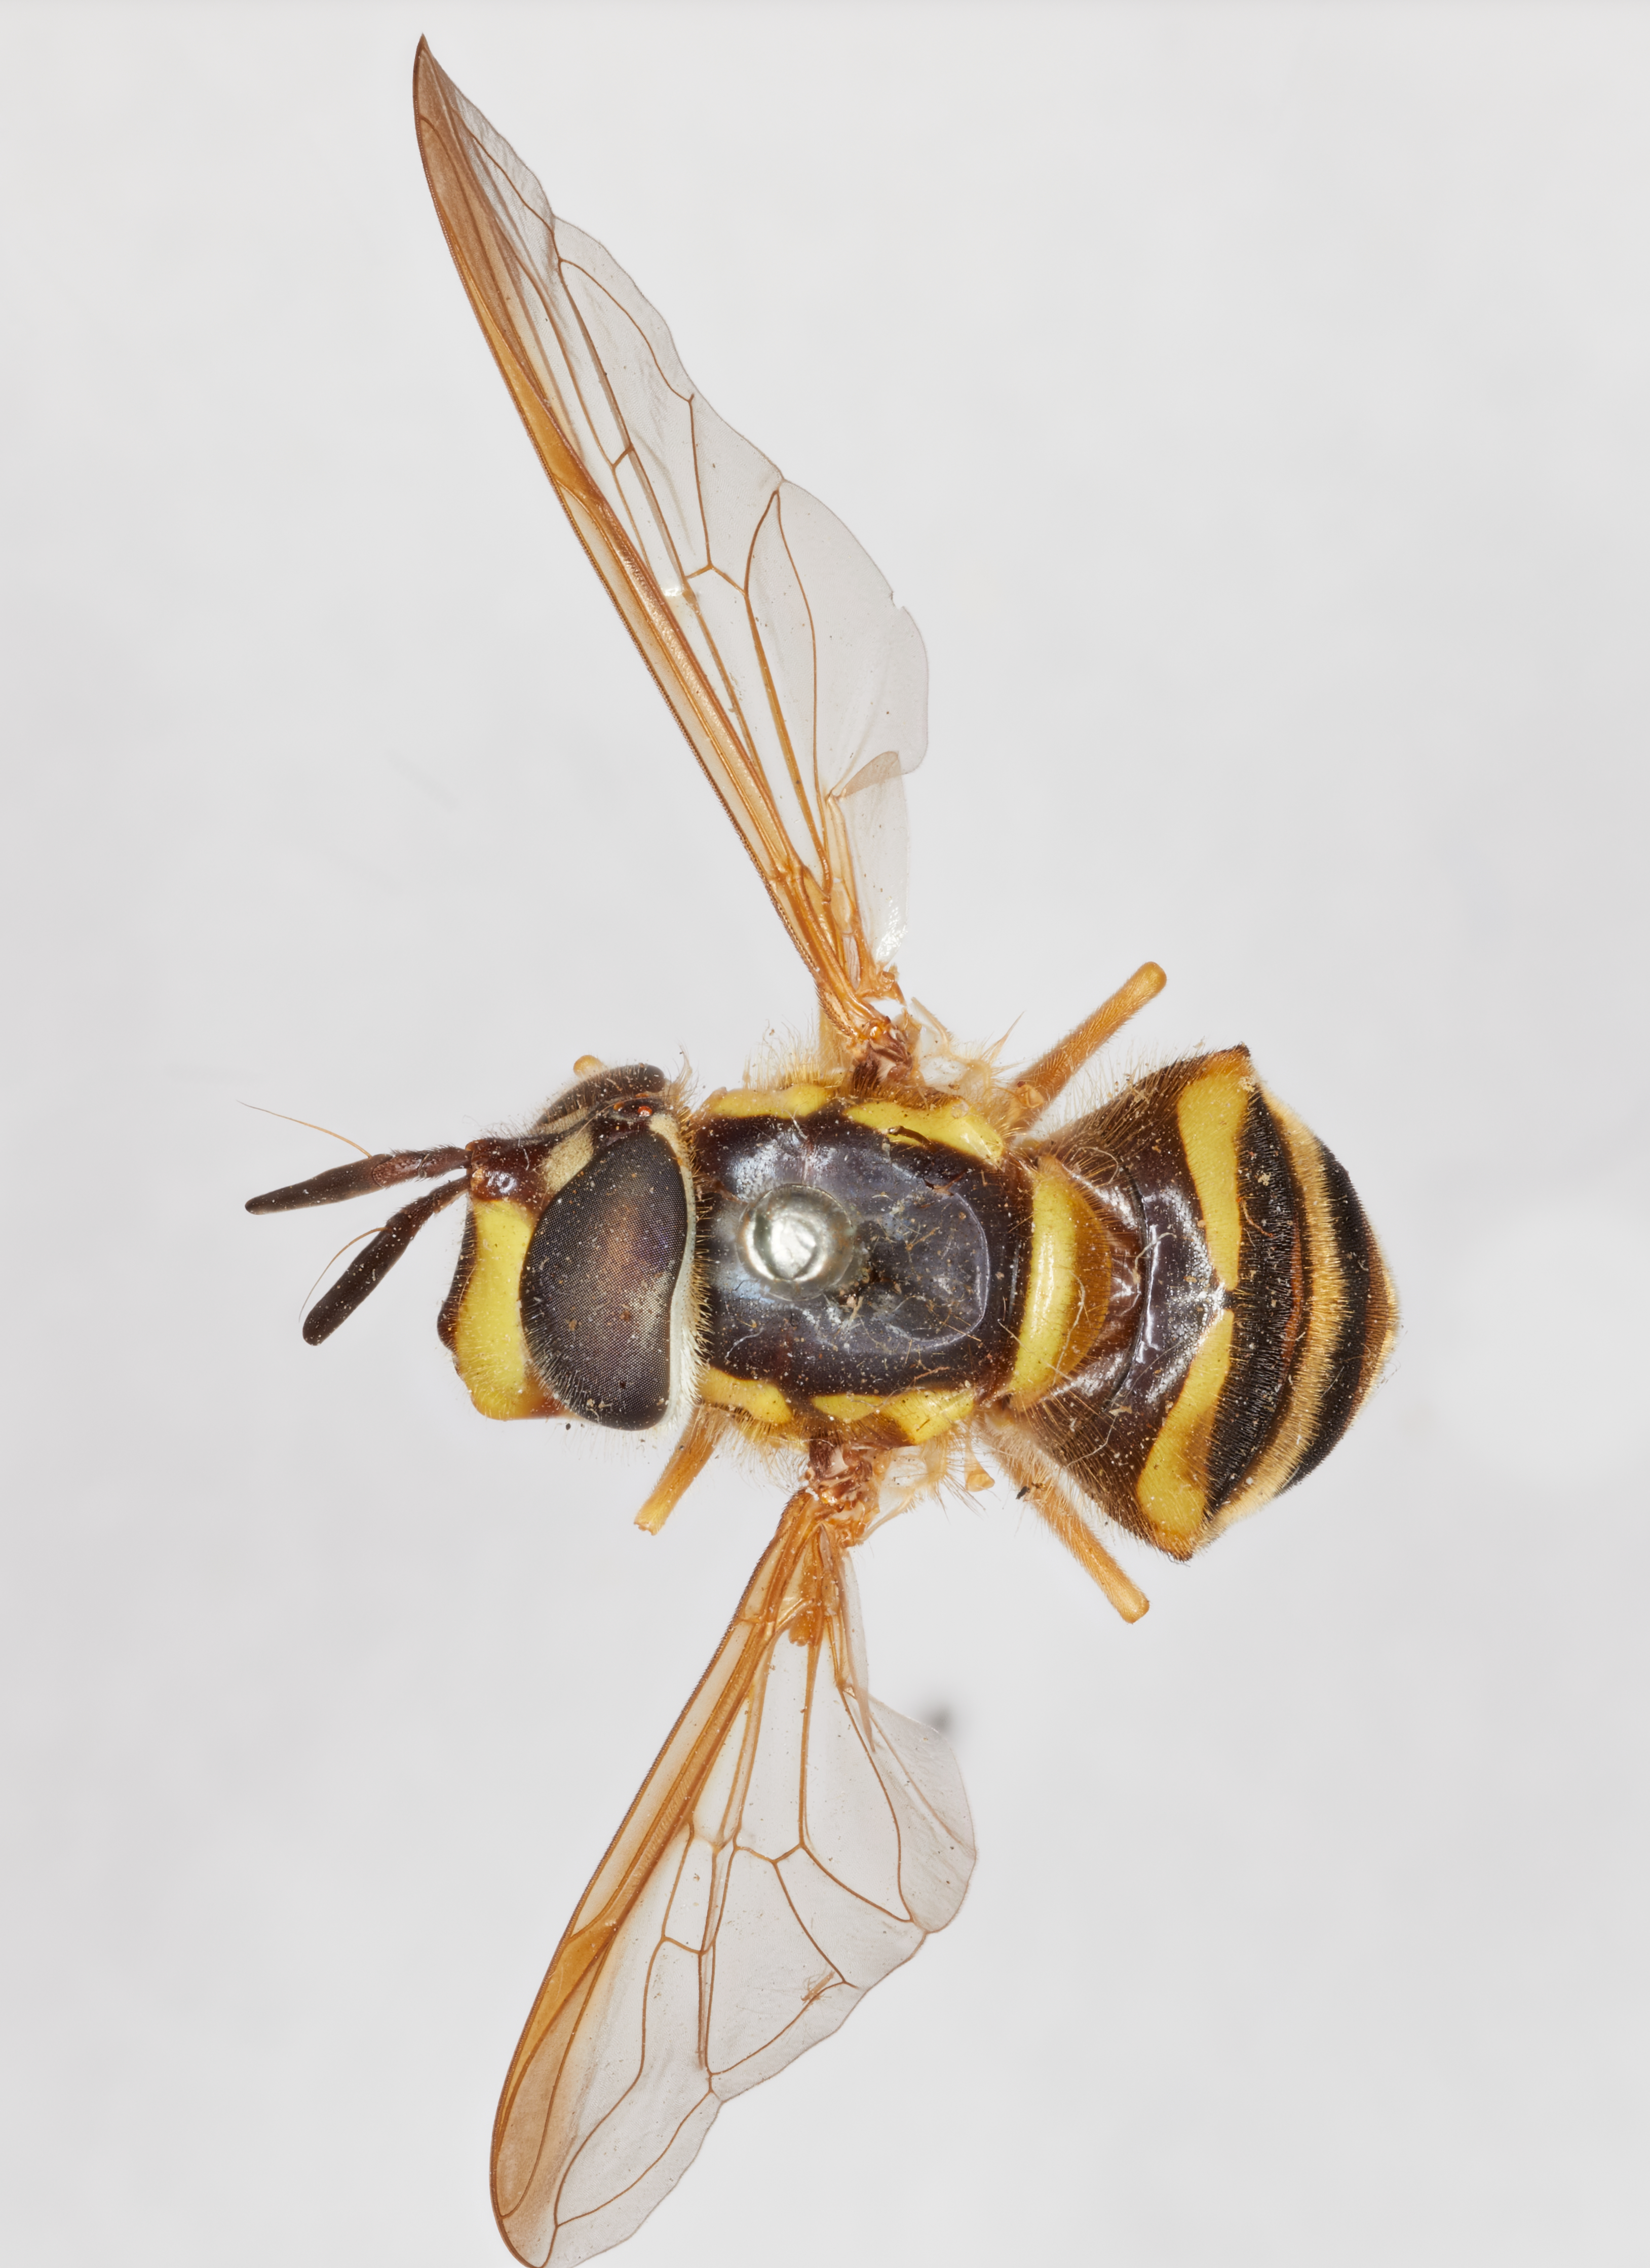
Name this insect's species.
Chrysotoxum integre
